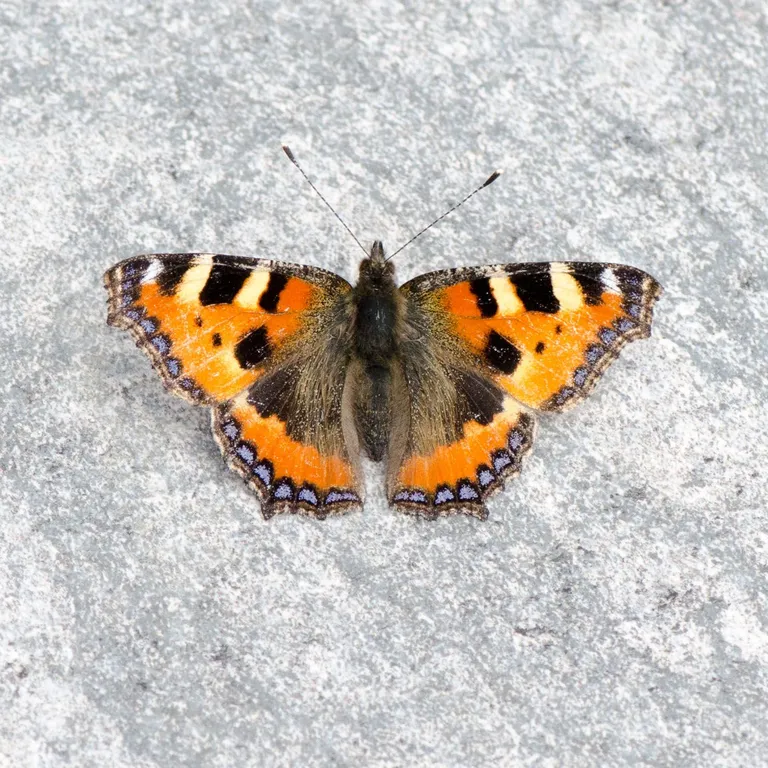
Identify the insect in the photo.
Aglais urticae
